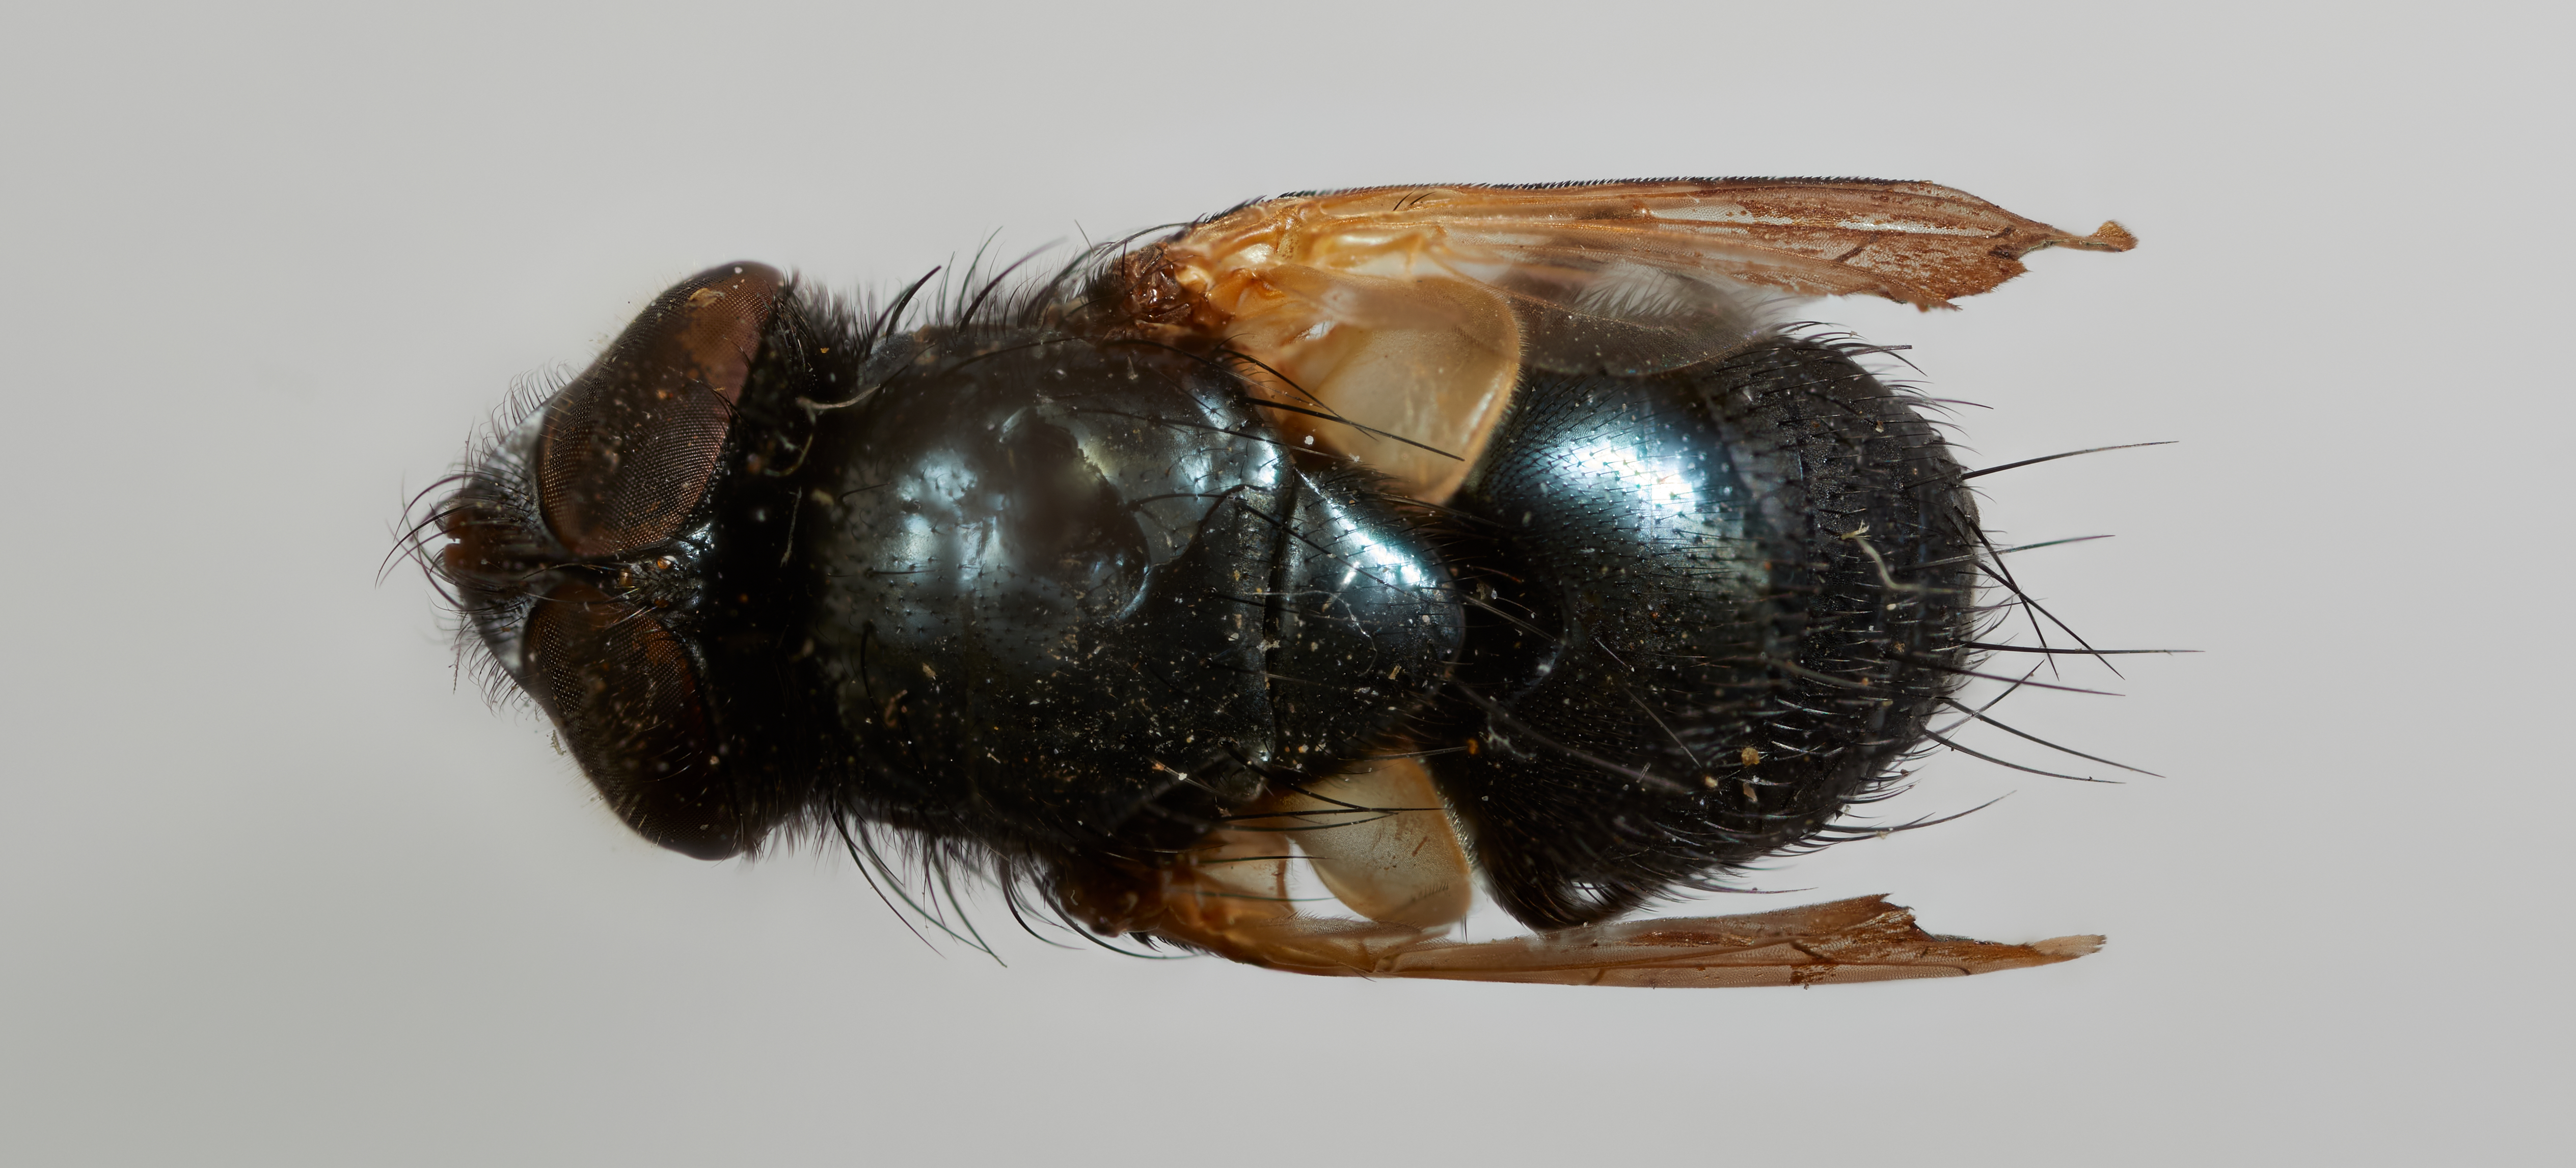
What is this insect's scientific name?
Ennyomma clistoides
